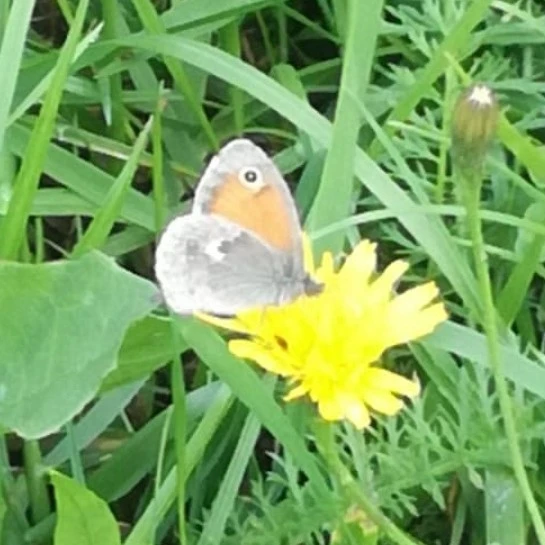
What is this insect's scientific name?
Coenonympha pamphilus
